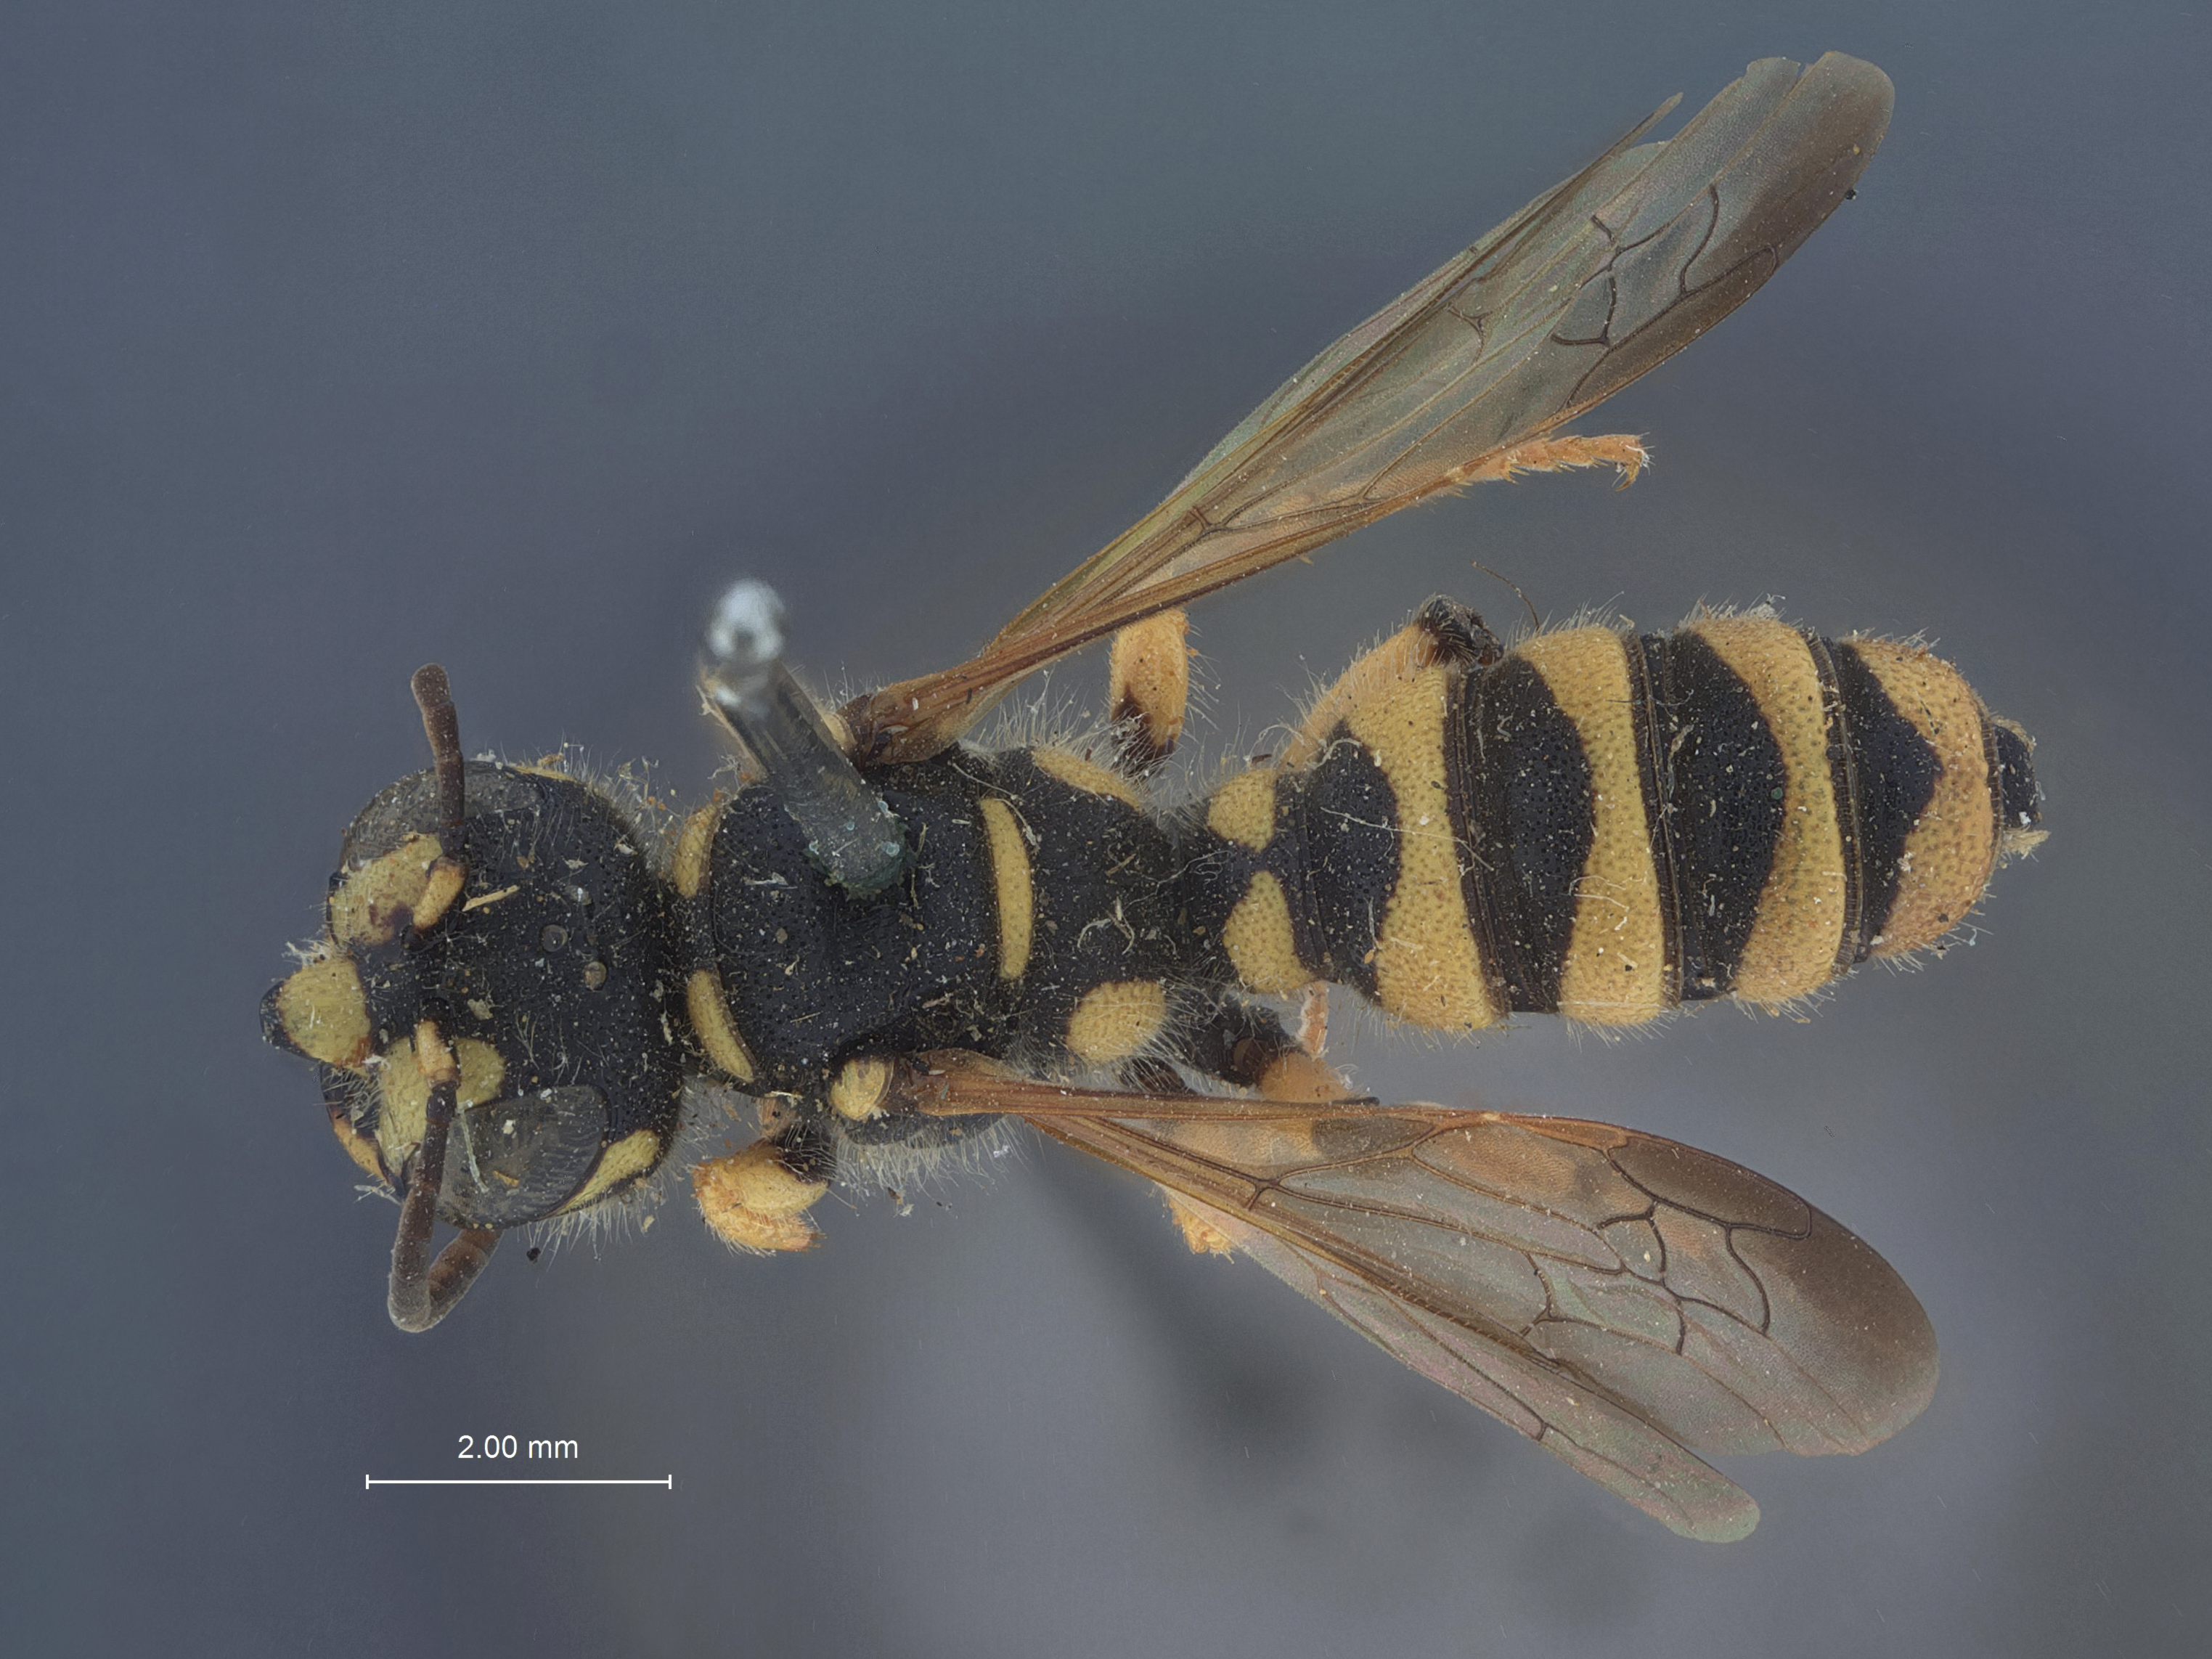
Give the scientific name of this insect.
Cerceris aequalis
